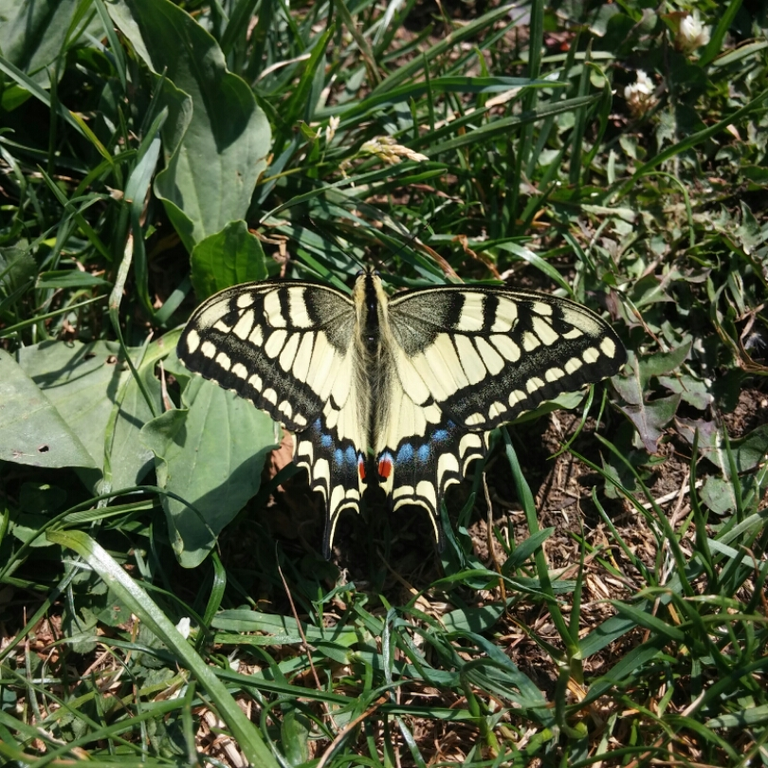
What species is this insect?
Papilio machaon
